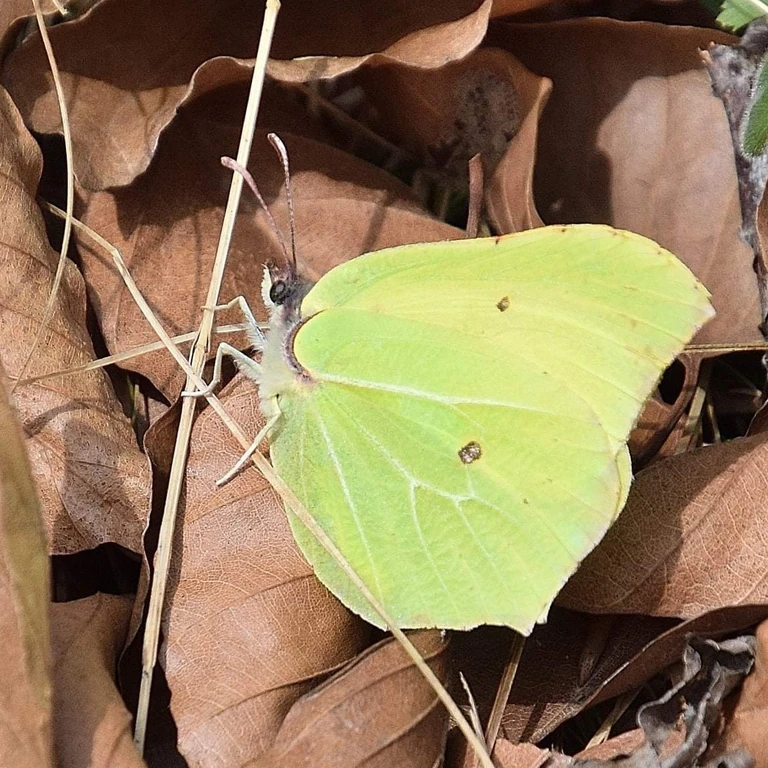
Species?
Gonepteryx rhamni
